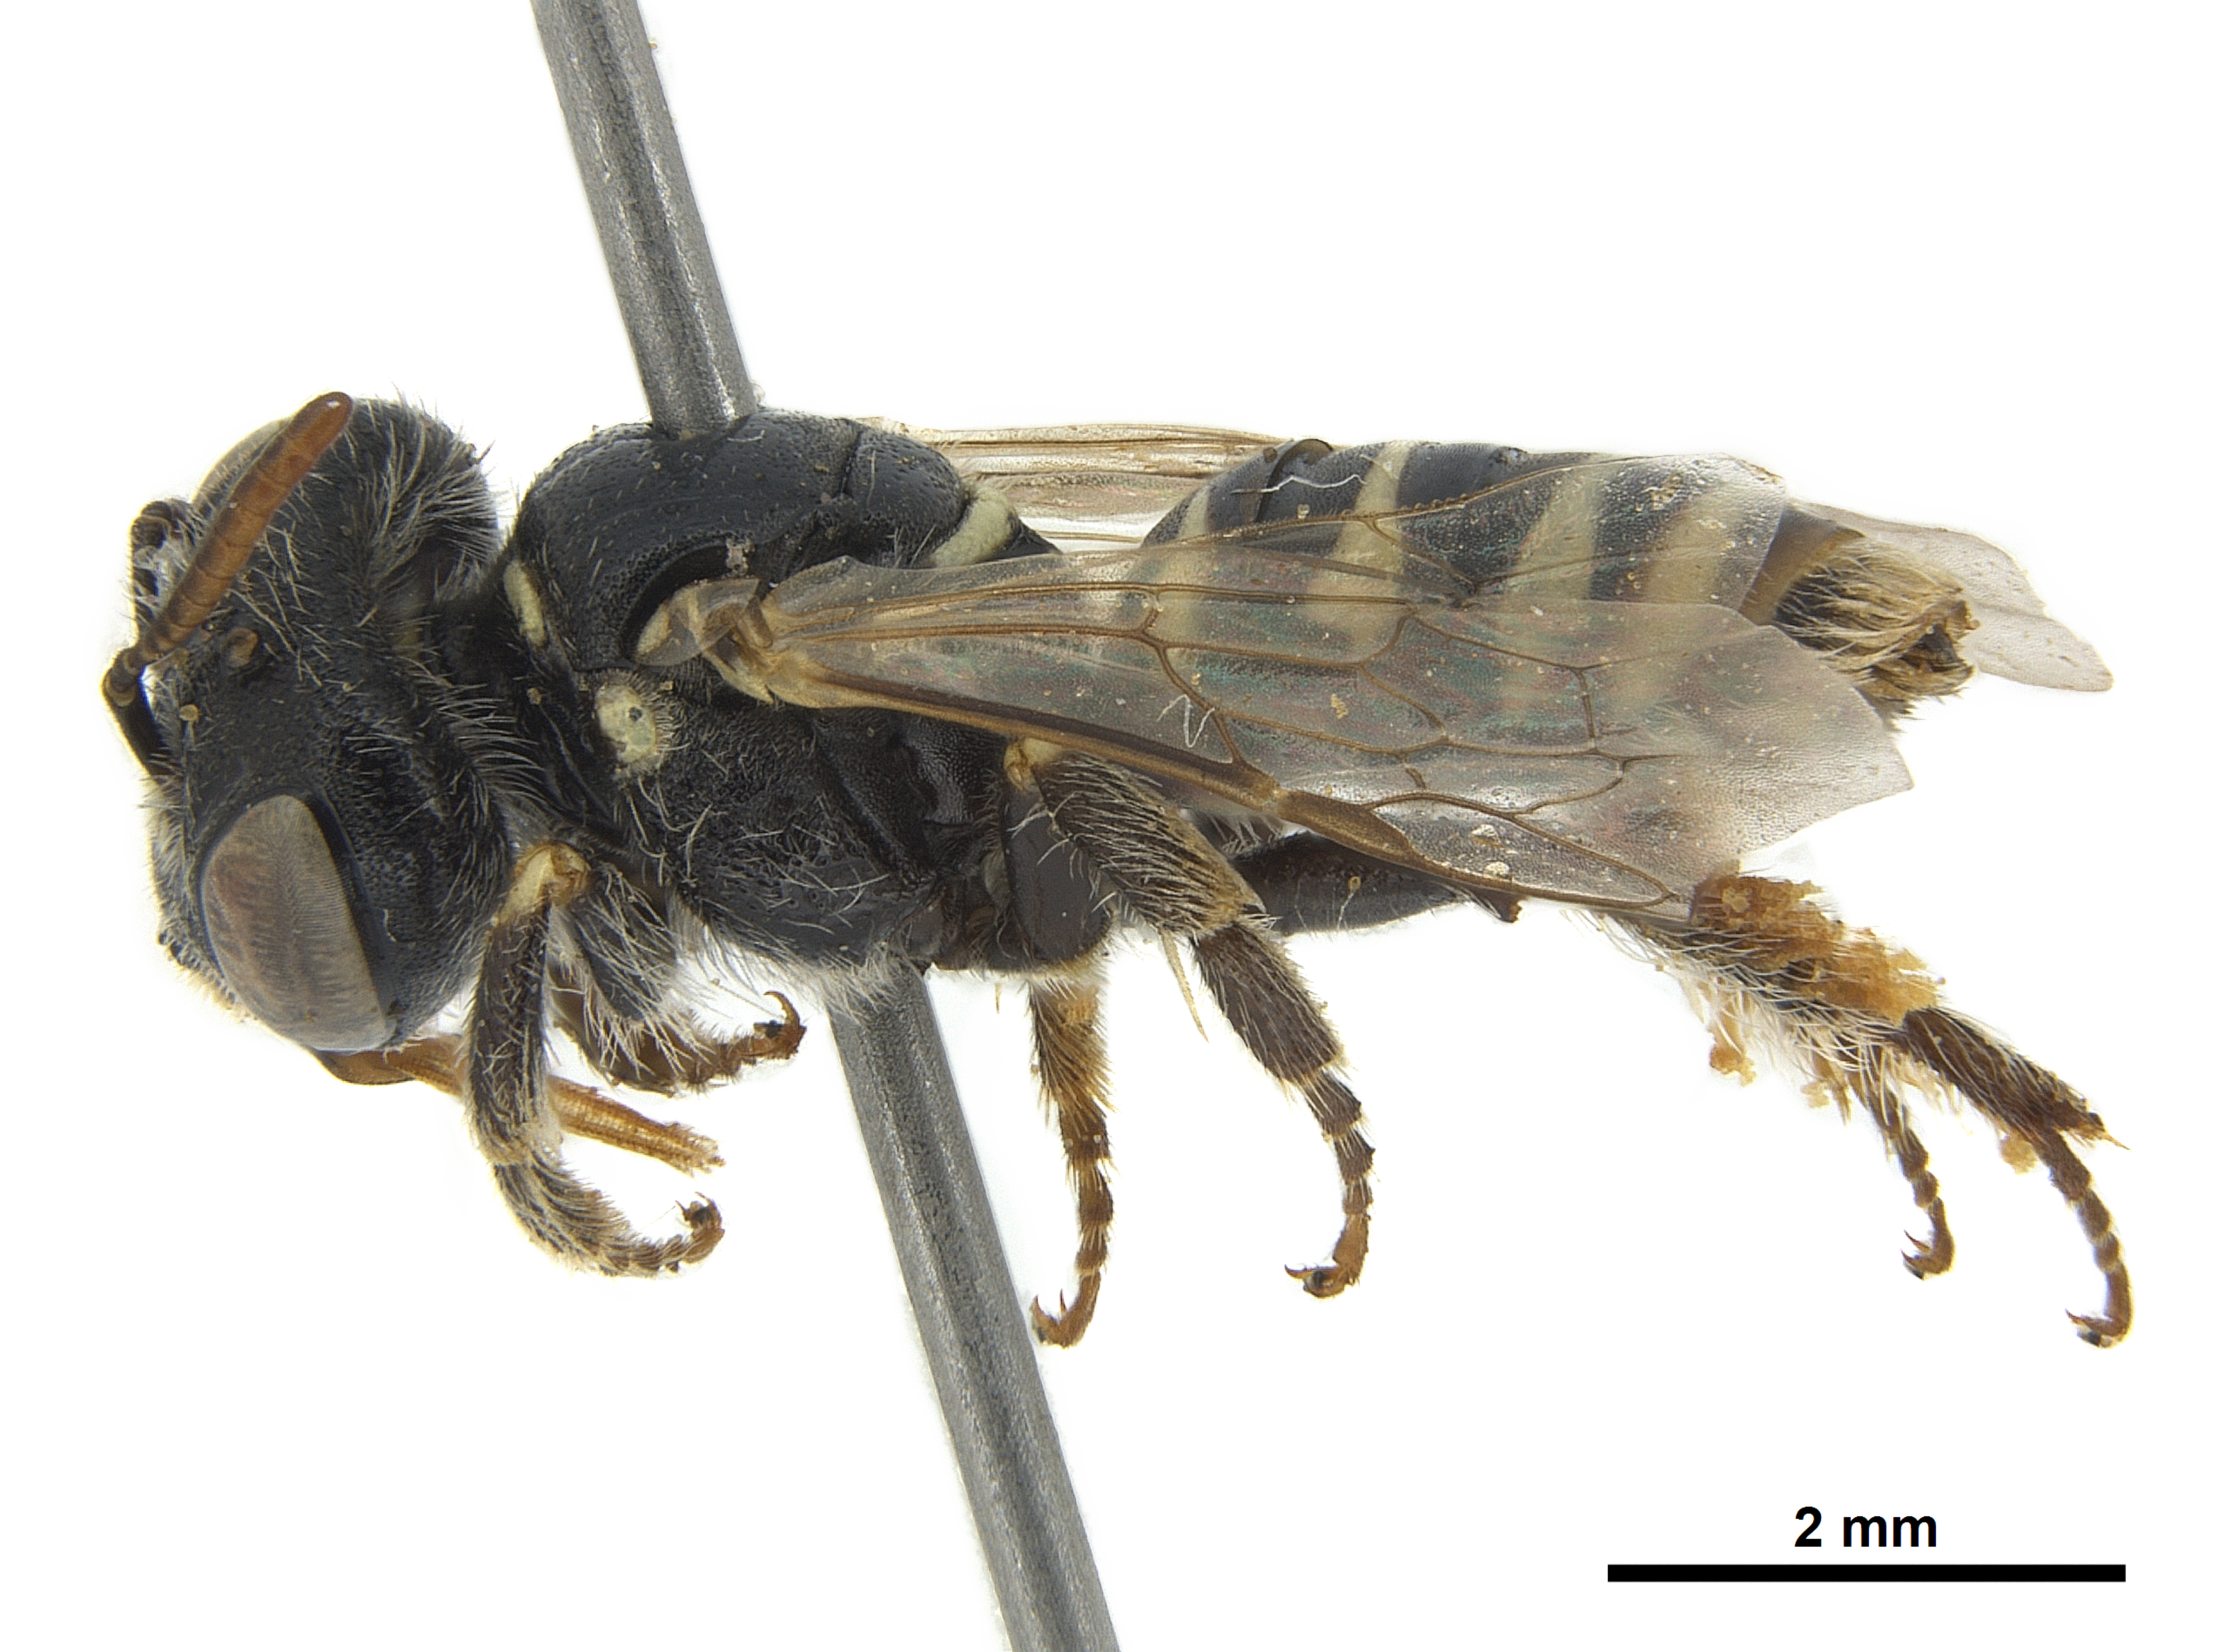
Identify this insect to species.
Camptopoeum frontale
